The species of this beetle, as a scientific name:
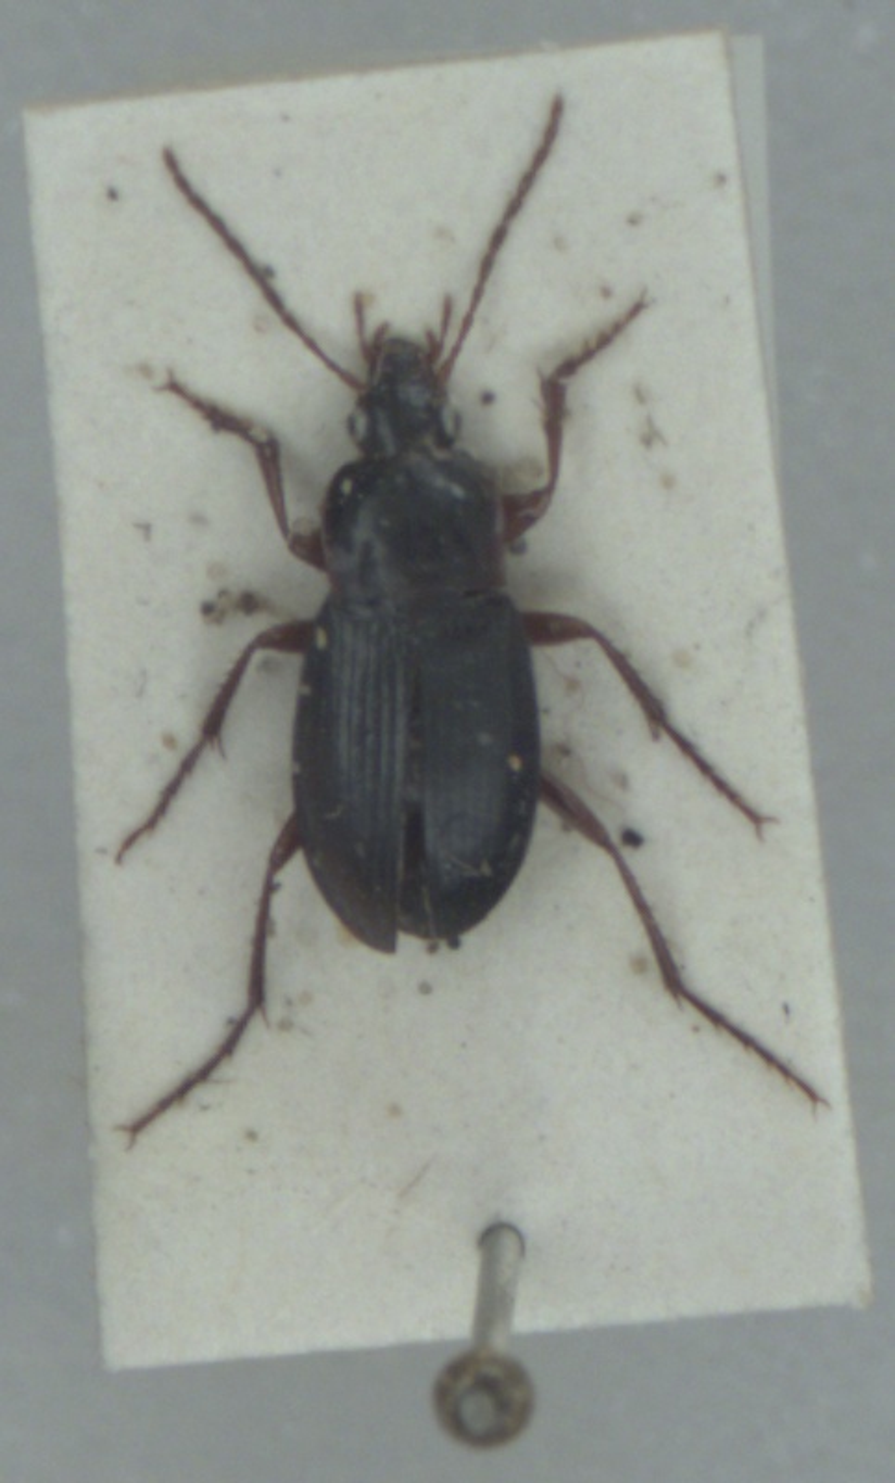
Calathus erratus
